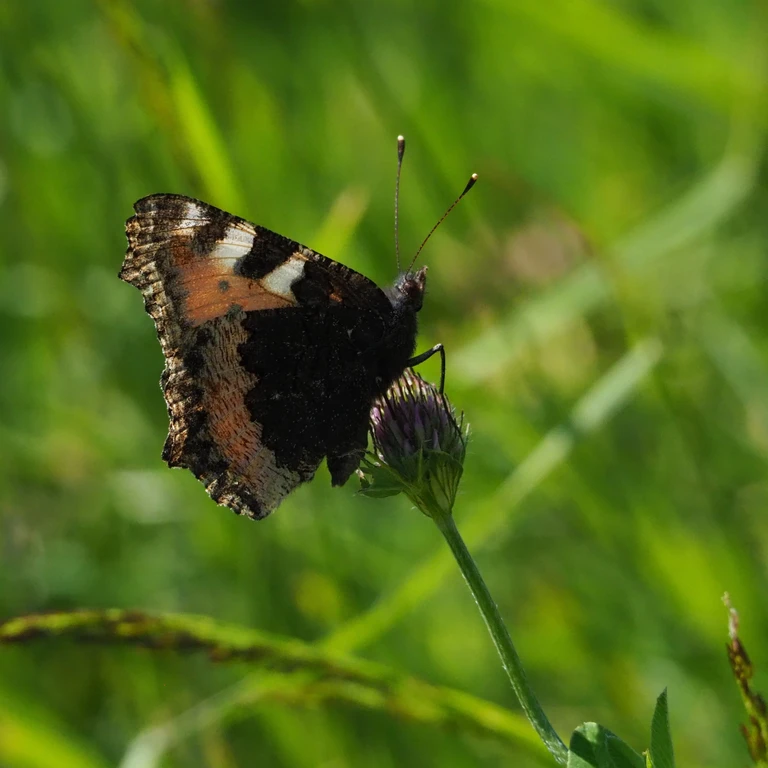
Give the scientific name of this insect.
Aglais urticae
